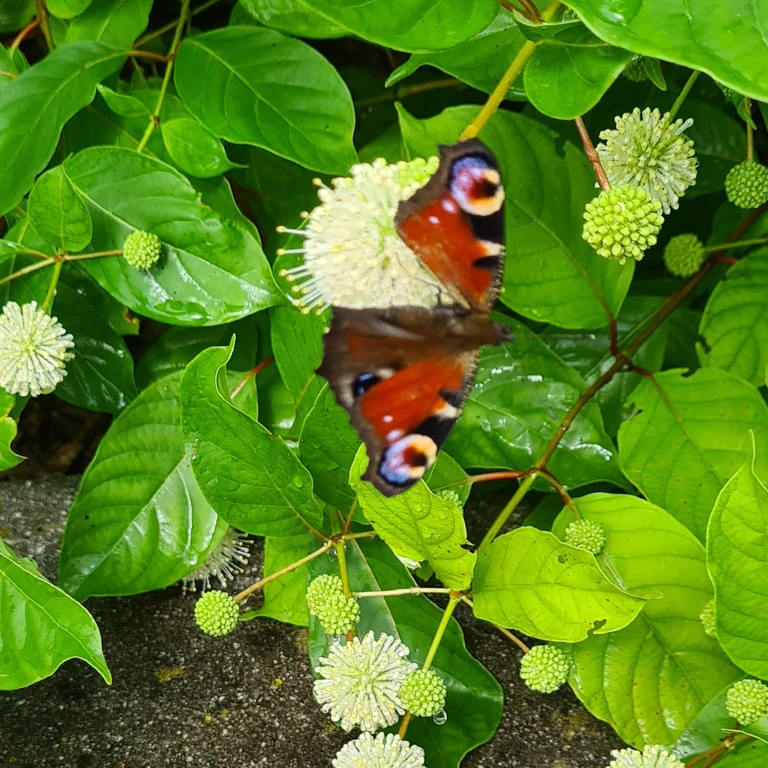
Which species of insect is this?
Aglais io
